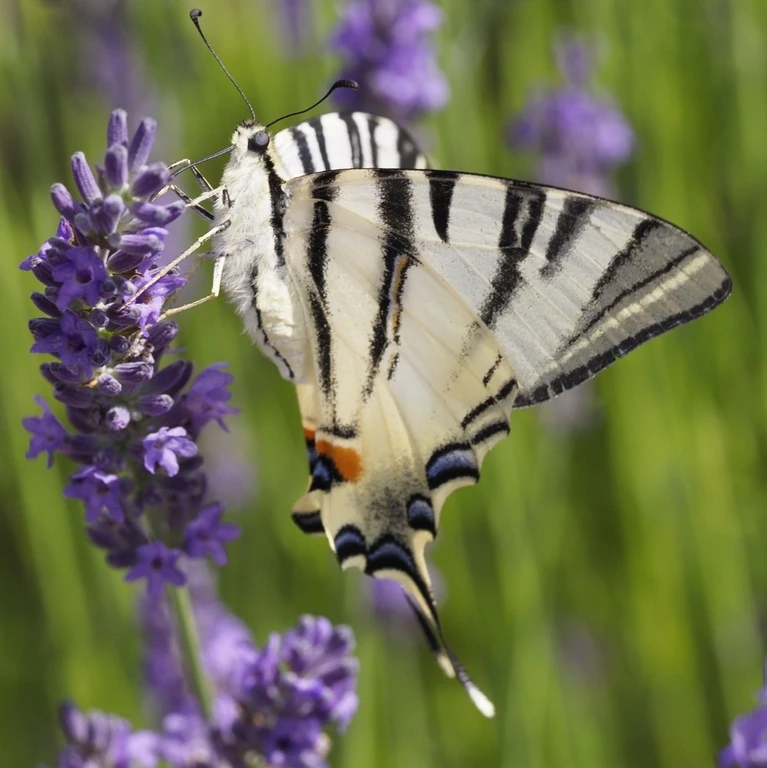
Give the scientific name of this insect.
Iphiclides podalirius
